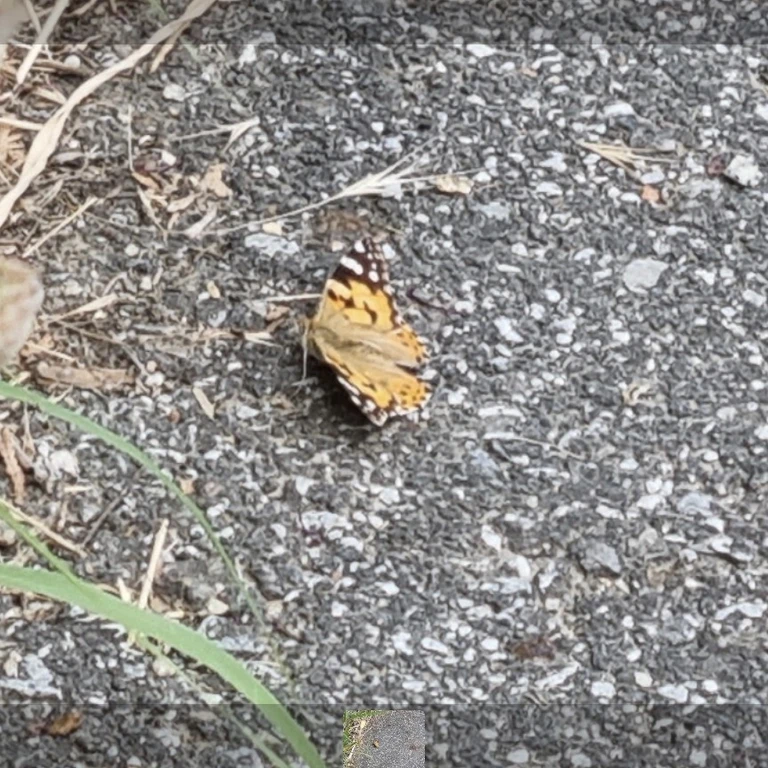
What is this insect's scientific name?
Vanessa cardui
